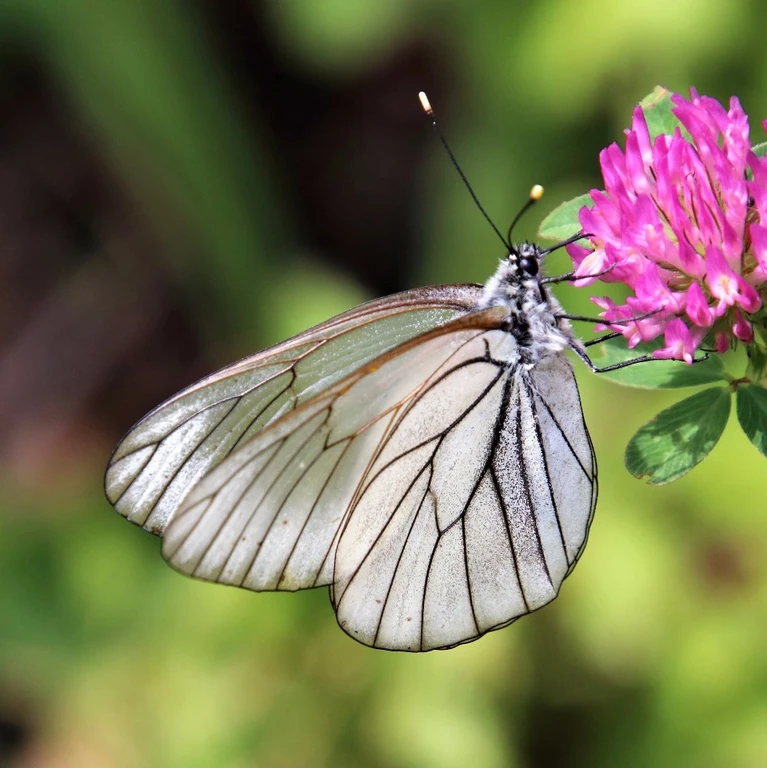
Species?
Aporia crataegi
